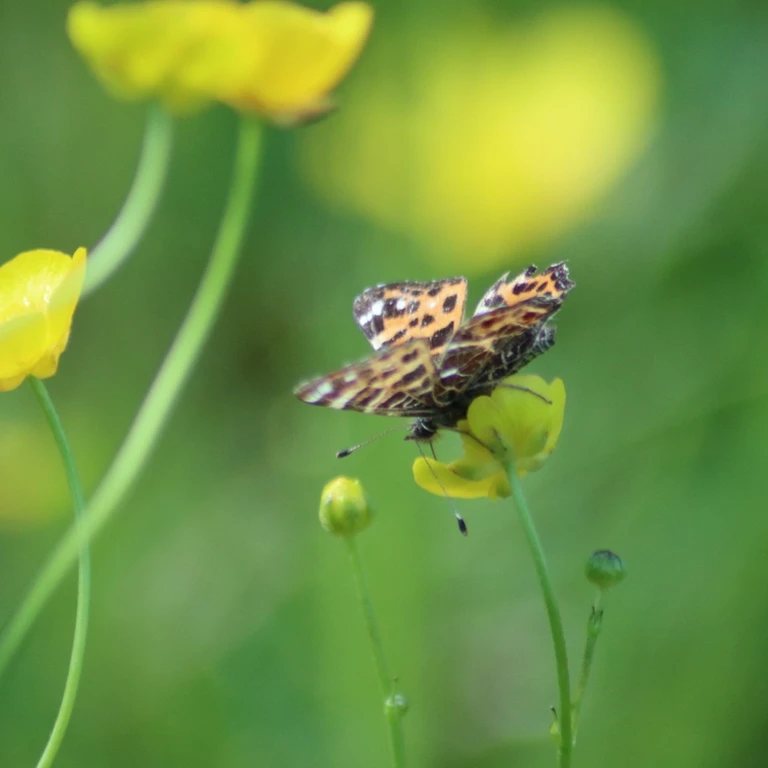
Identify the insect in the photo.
Araschnia levana
